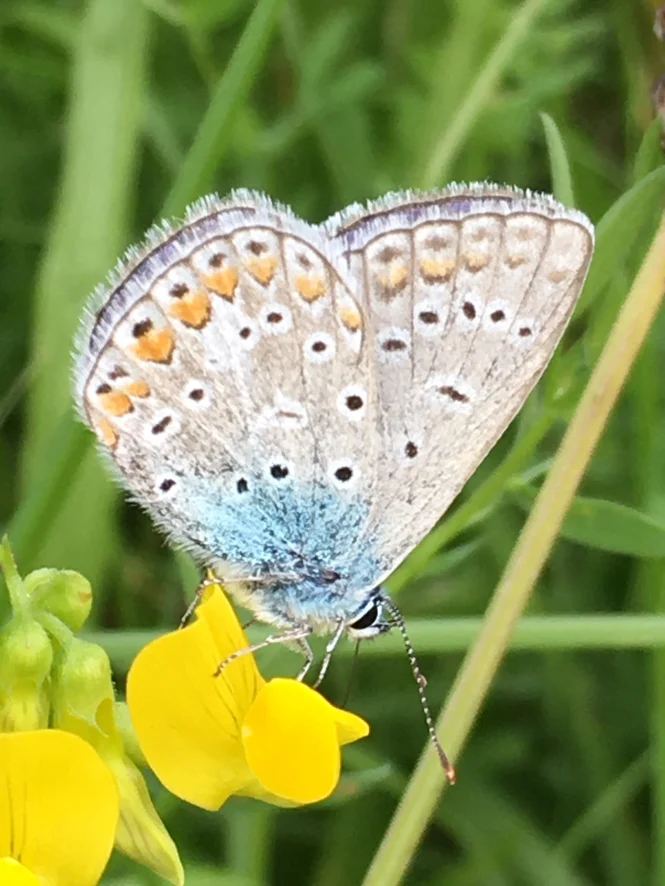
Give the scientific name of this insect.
Polyommatus icarus
